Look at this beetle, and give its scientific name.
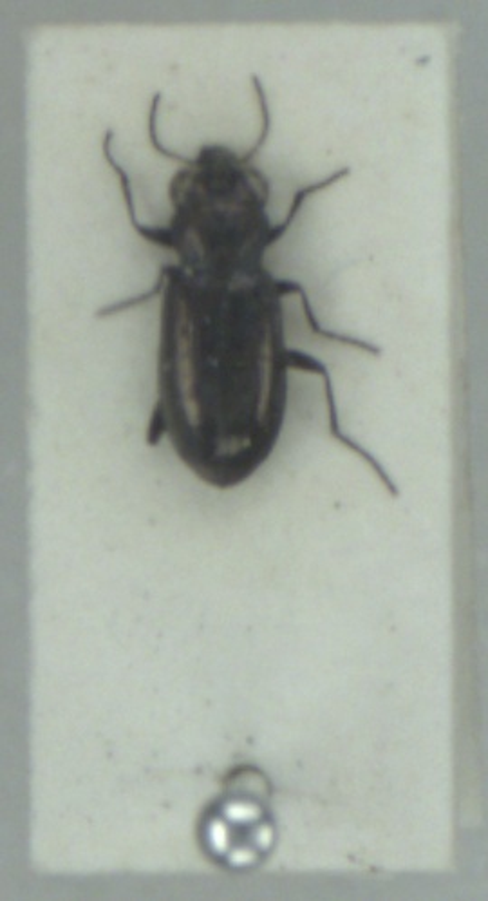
Notiophilus aquaticus
